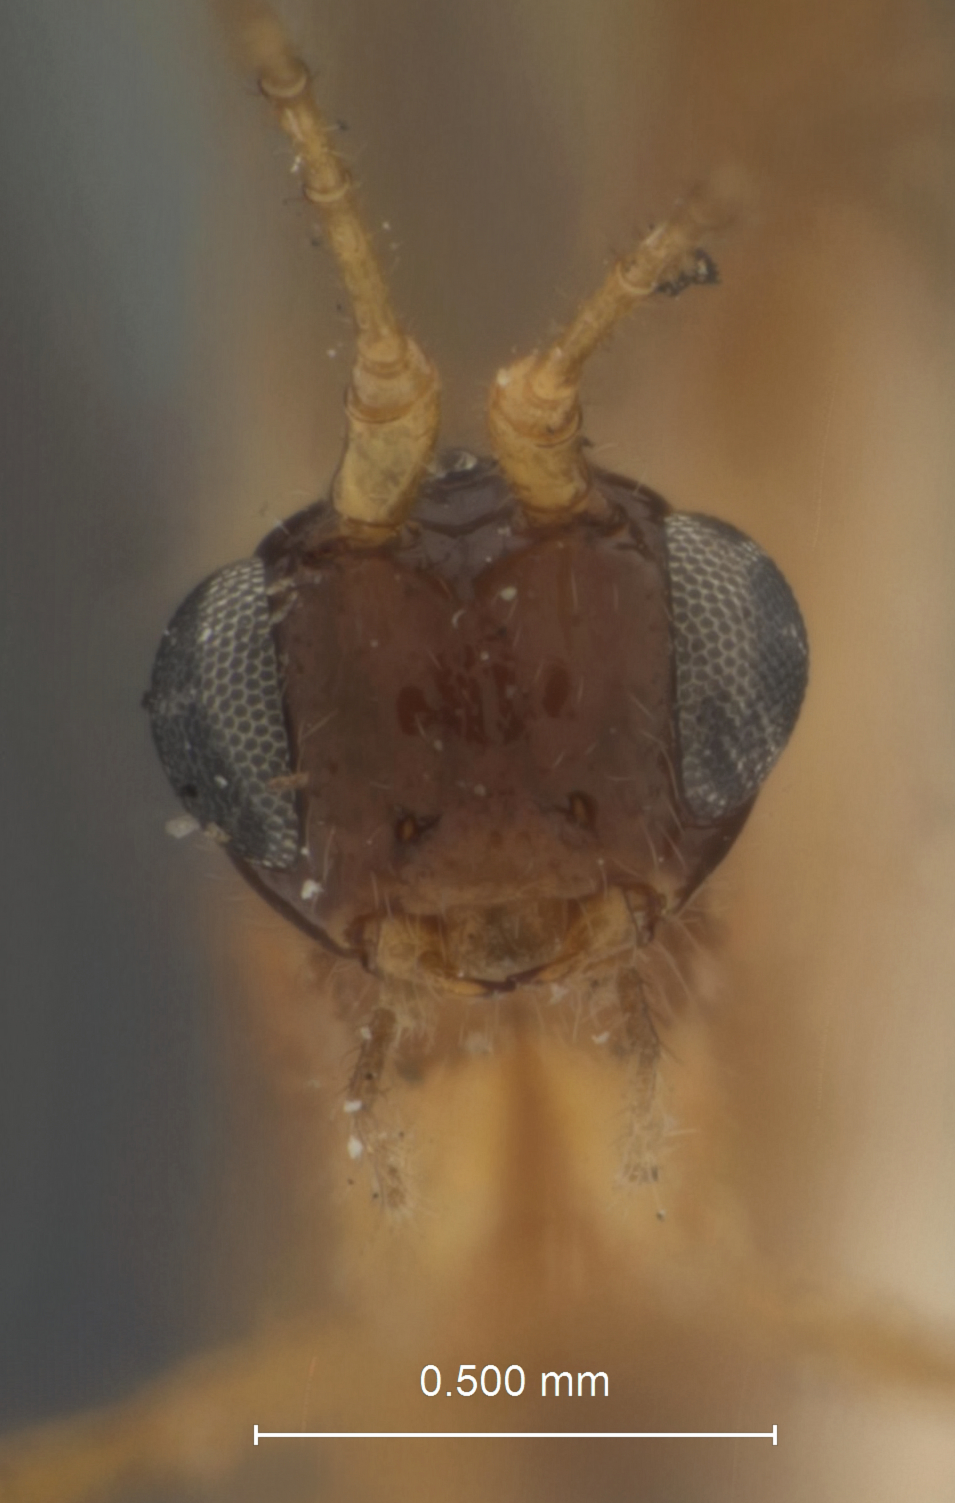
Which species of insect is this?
Macrocentrus plesius
